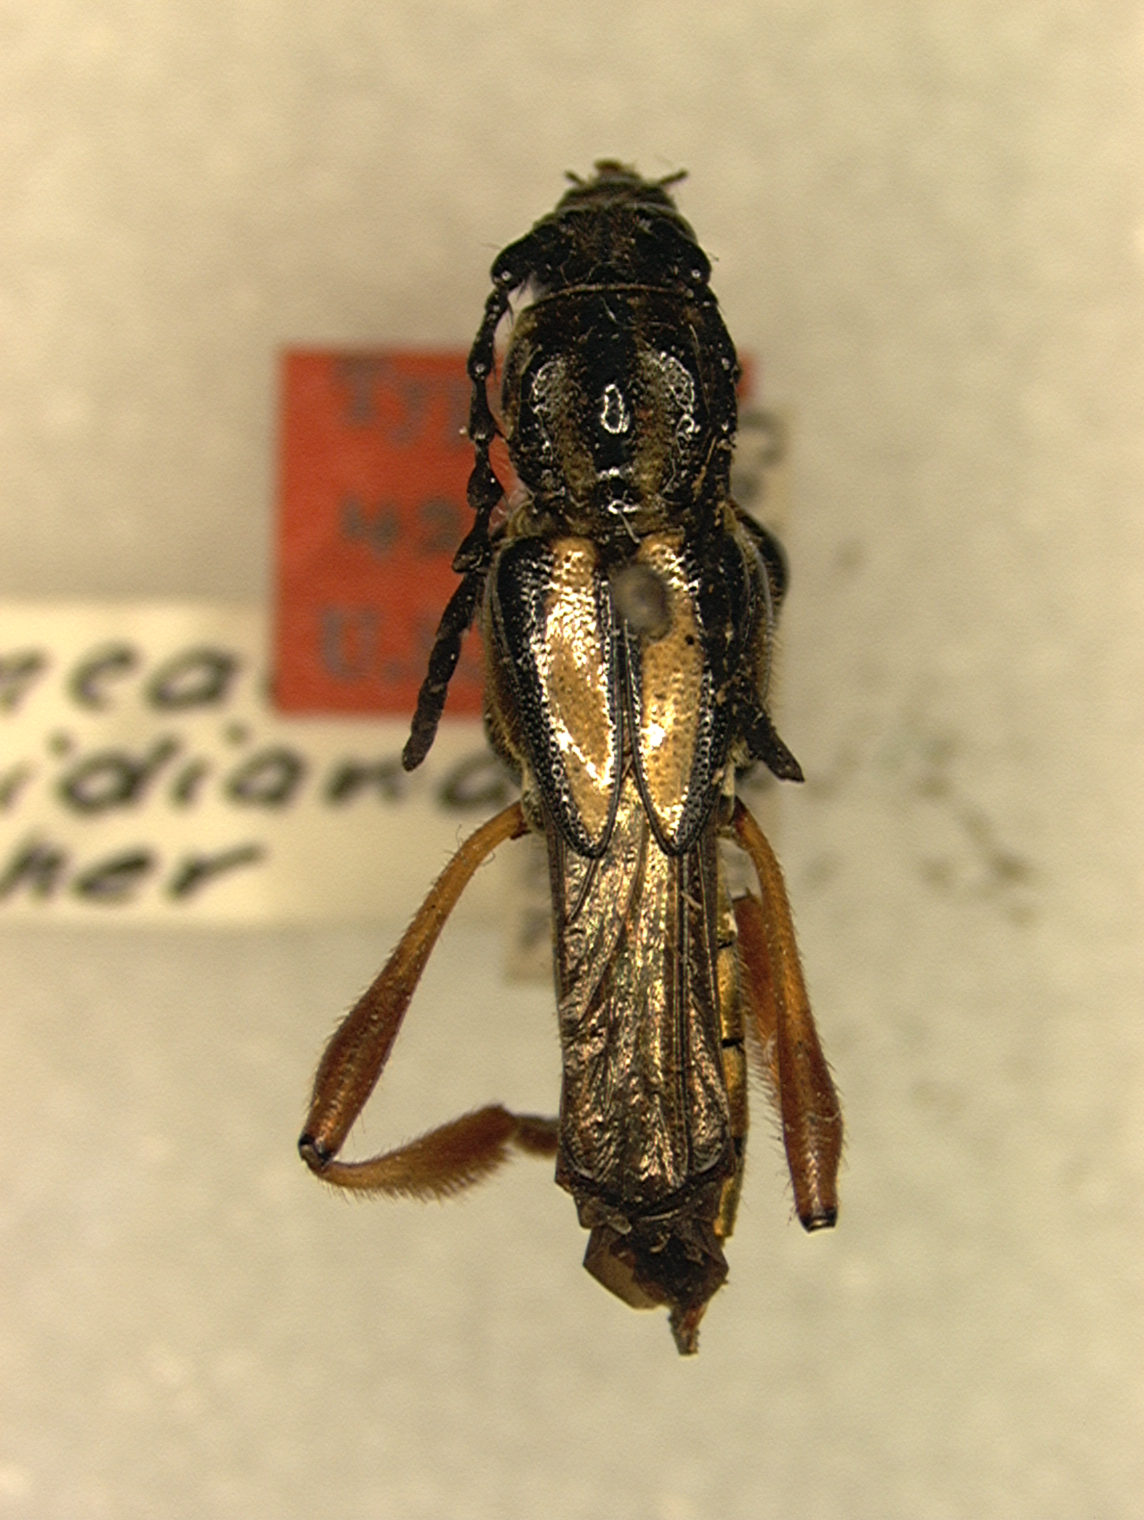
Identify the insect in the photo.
Bromiades meridionalis (also Bromiades brachyptera)
